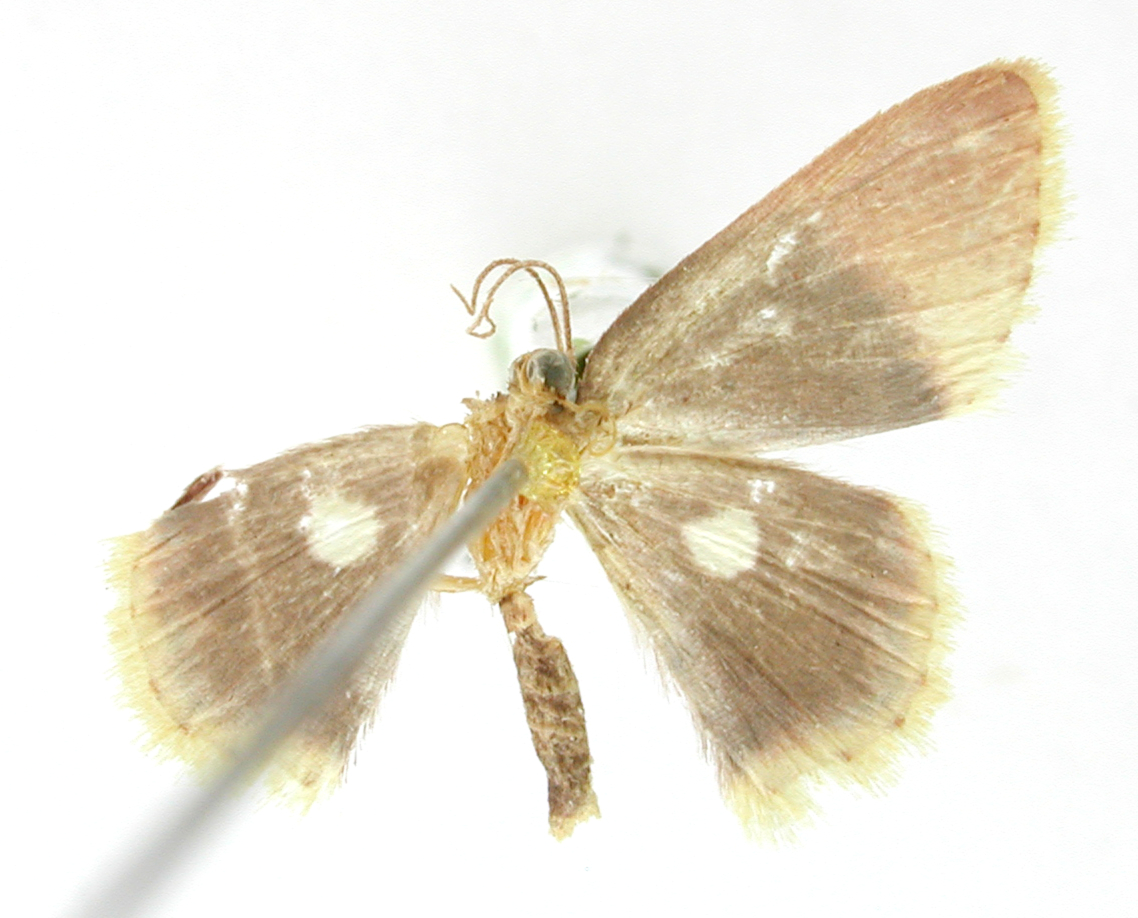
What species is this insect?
Pammeris albiguttata
